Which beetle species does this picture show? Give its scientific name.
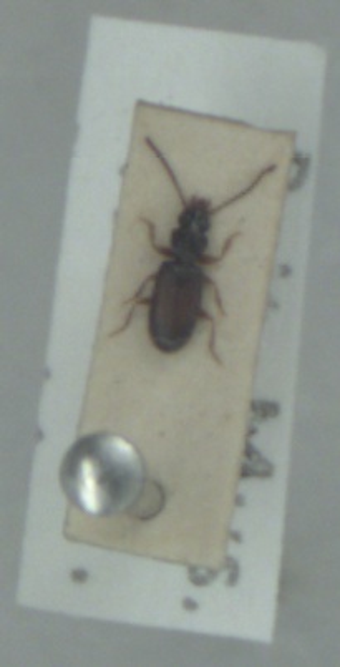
Perileptus areolatus
